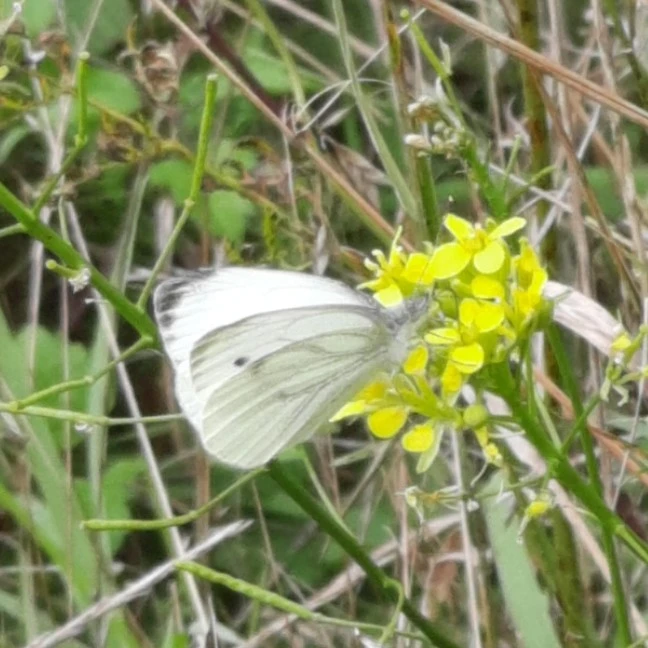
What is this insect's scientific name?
Pieris napi
